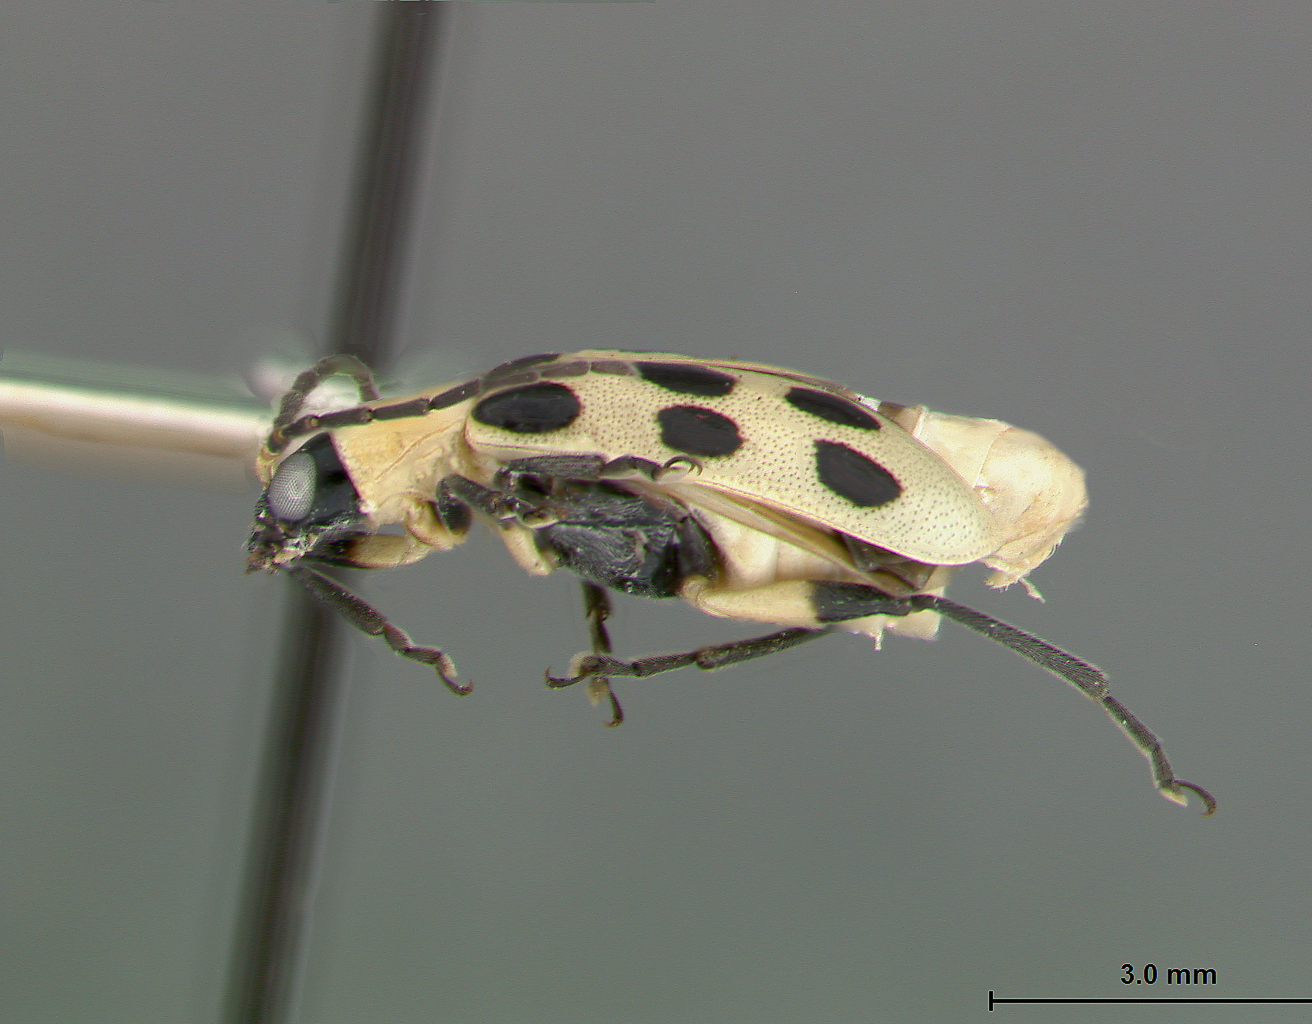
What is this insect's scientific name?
Diabrotica undecimpunctata
